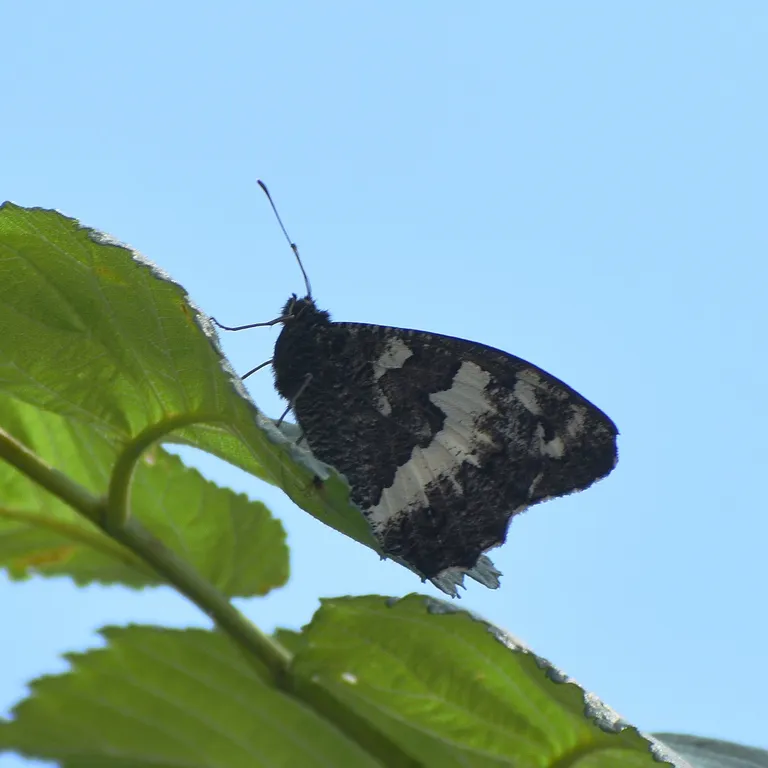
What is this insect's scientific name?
Brintesia circe
